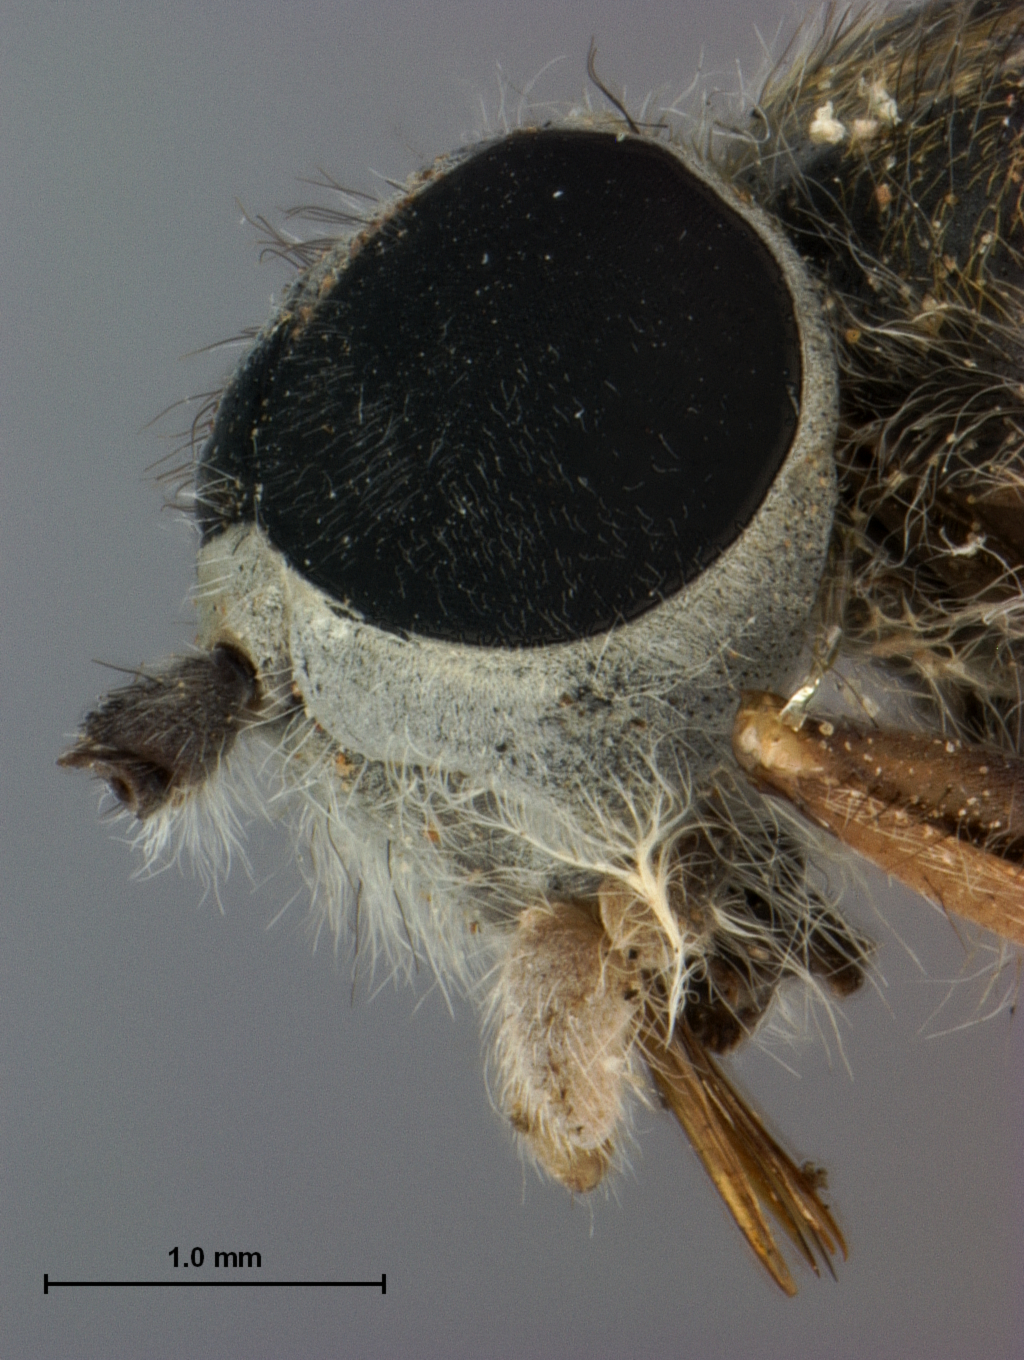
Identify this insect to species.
Dasybasis poroma
